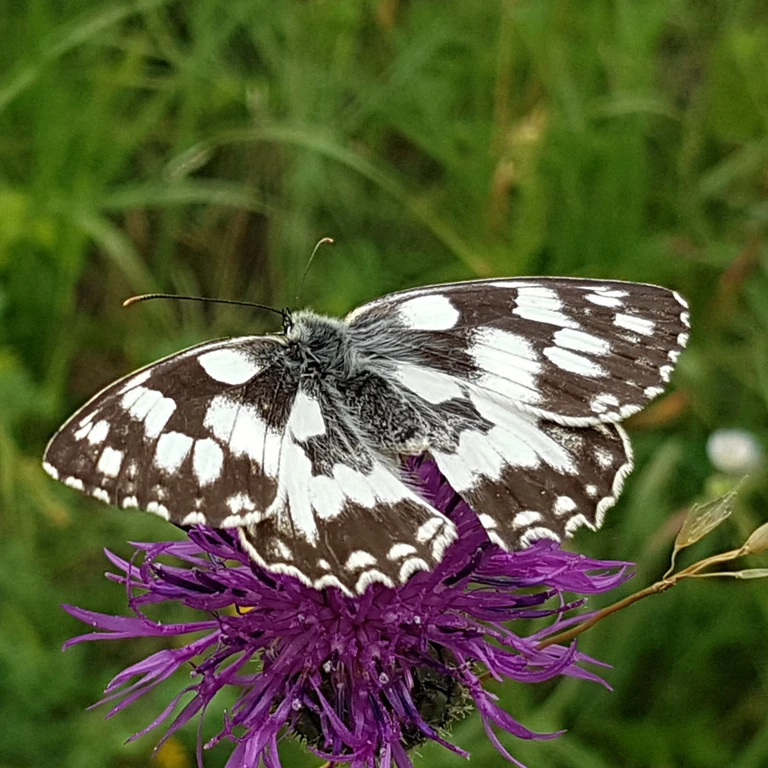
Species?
Melanargia galathea
